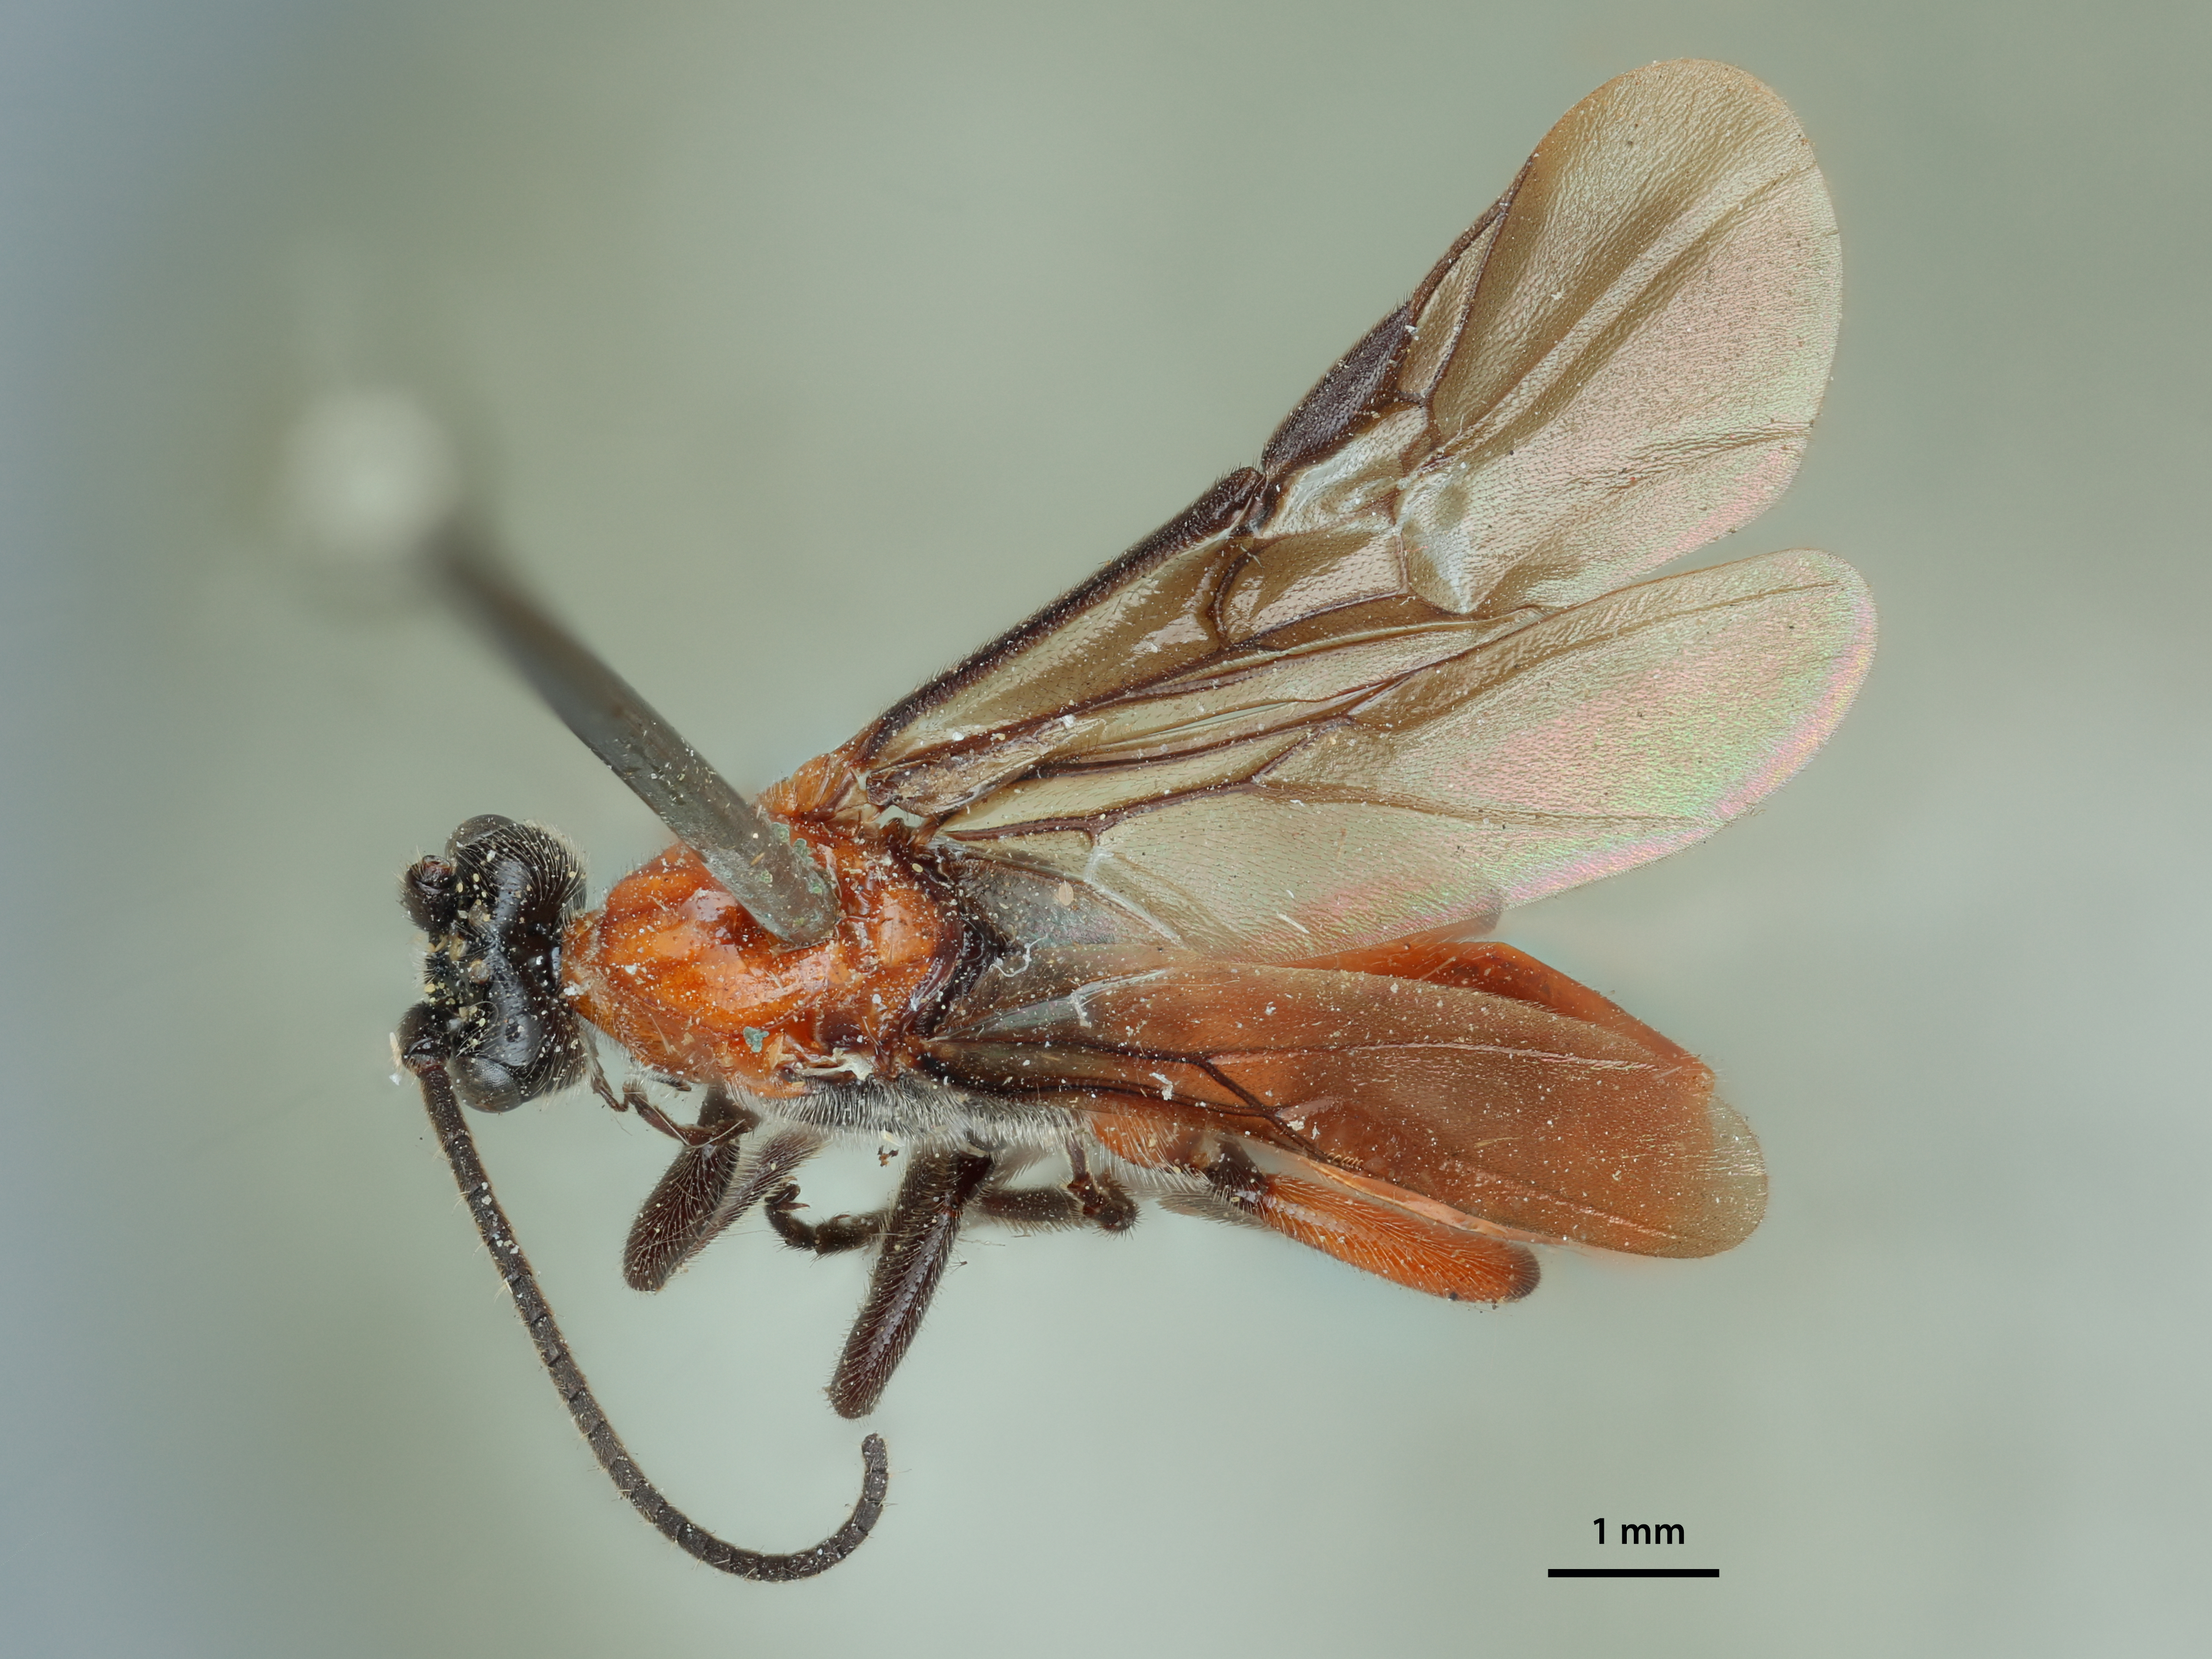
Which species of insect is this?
Orgilis rileyi
